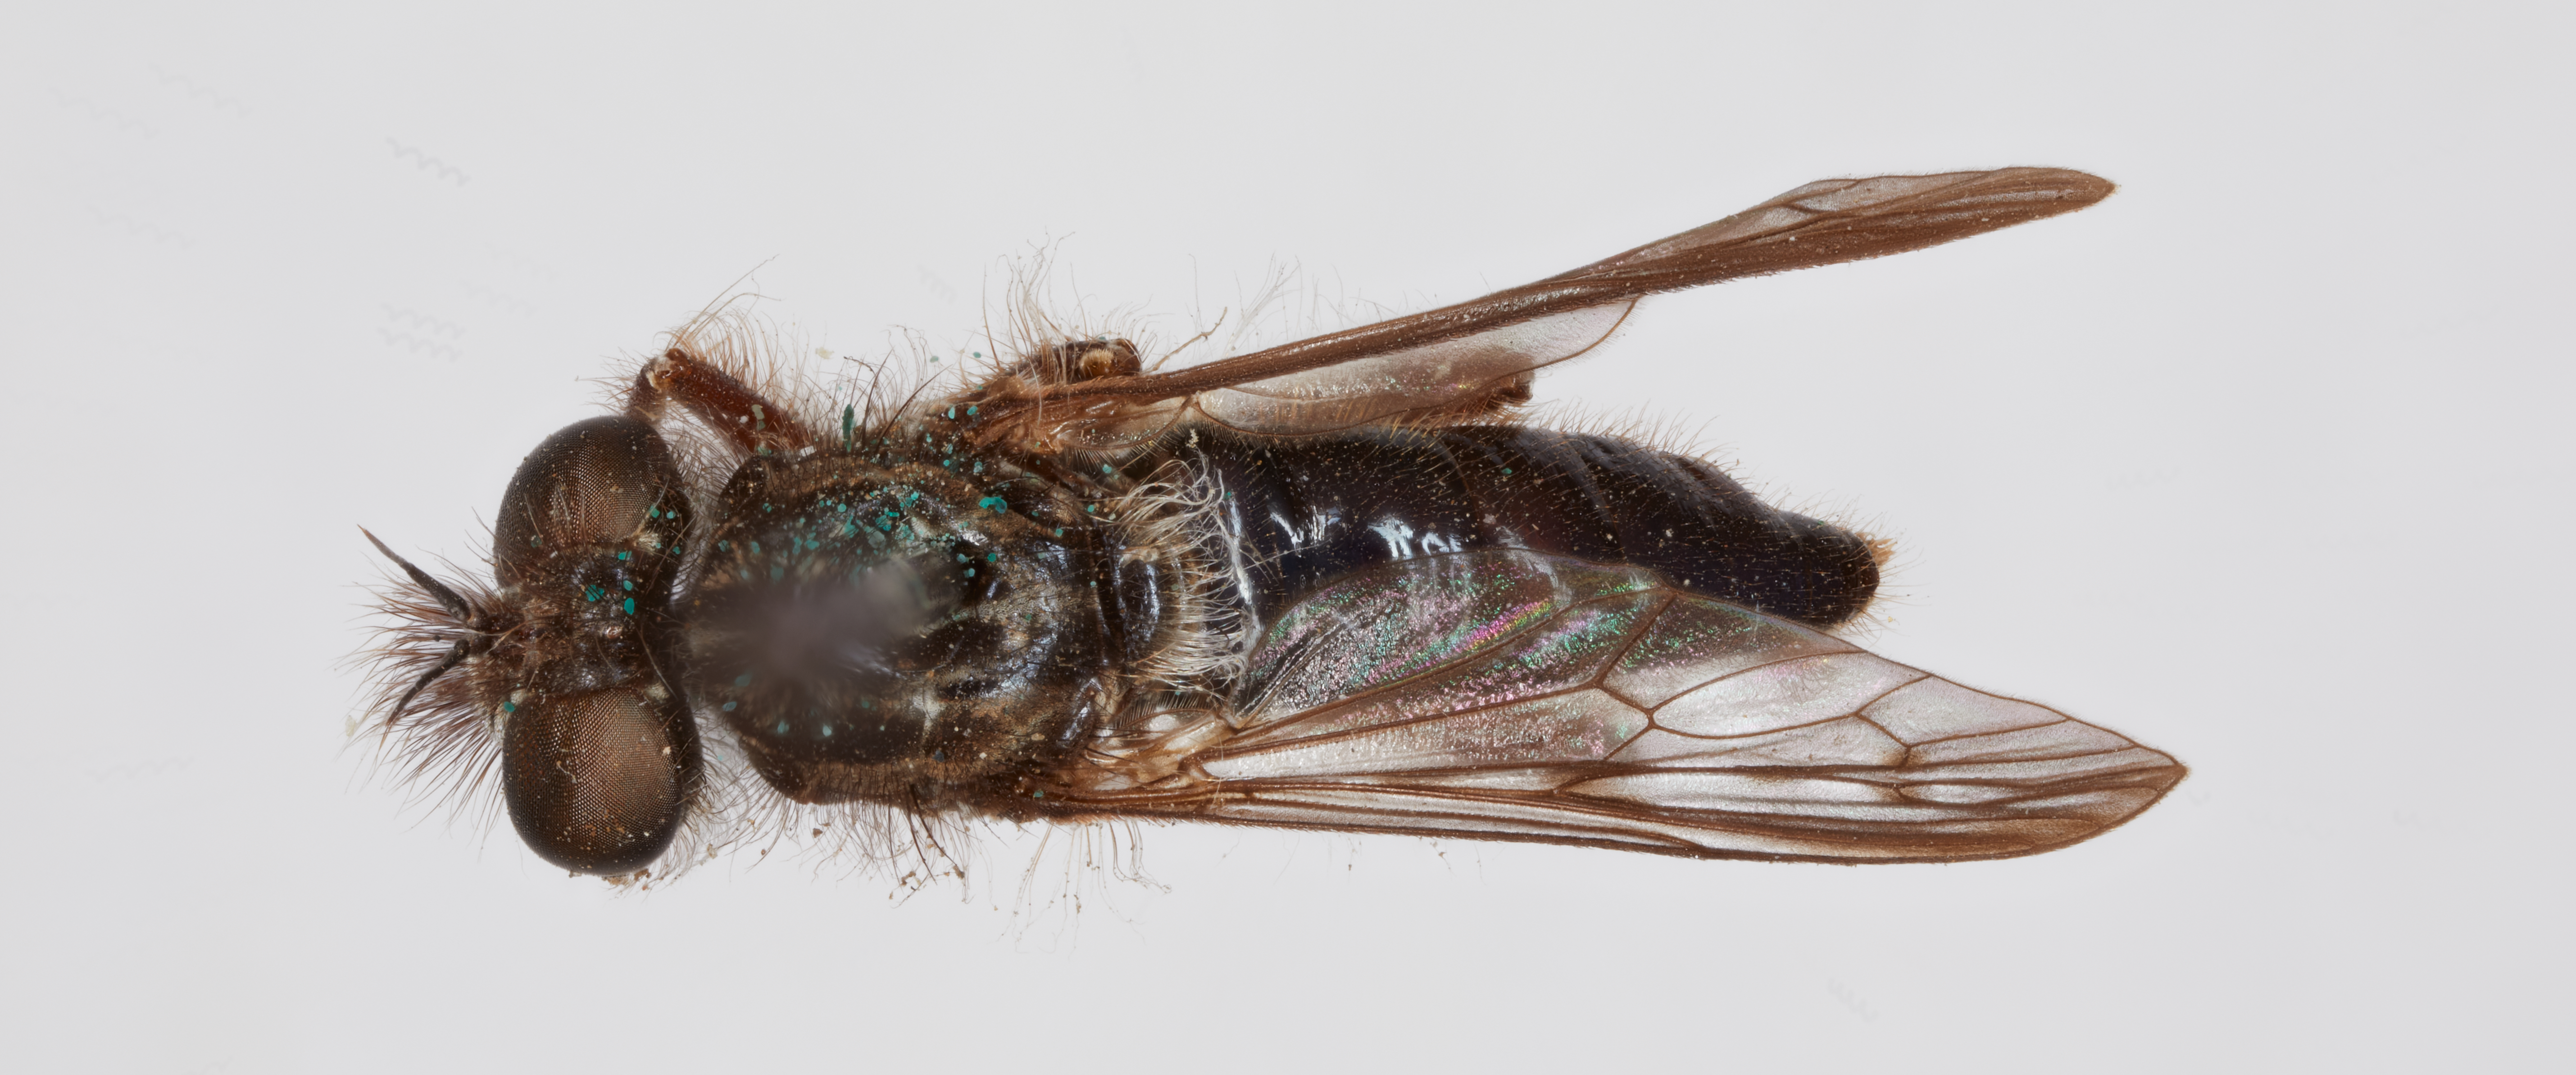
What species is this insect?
Cyrtopogon punctipennis
